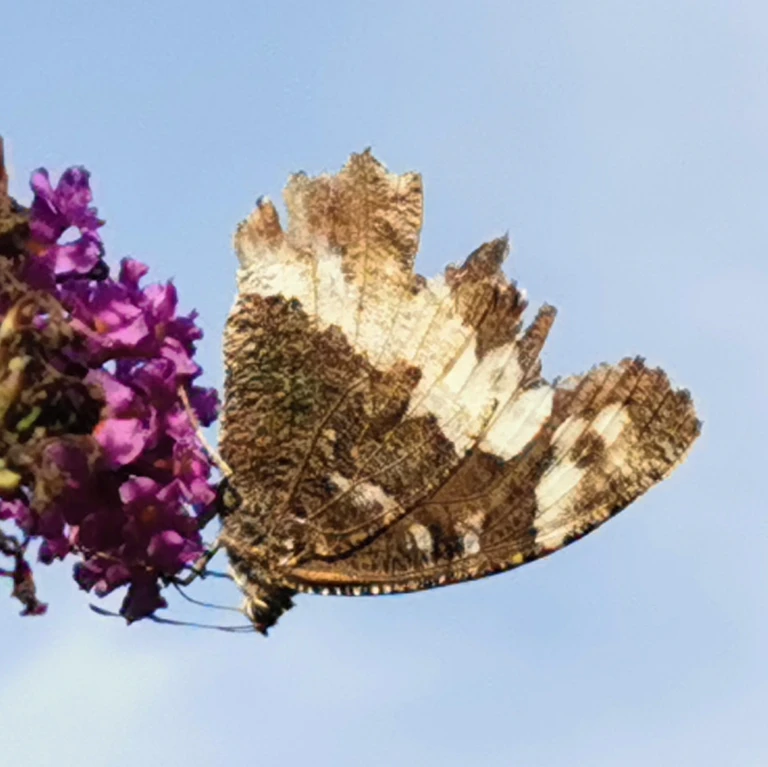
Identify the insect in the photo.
Brintesia circe
